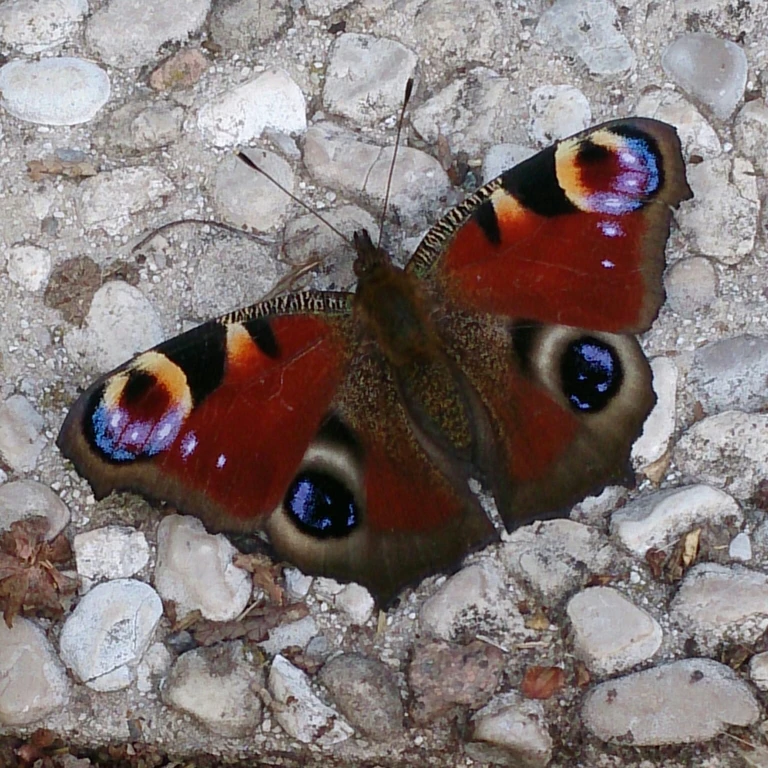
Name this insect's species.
Aglais io
